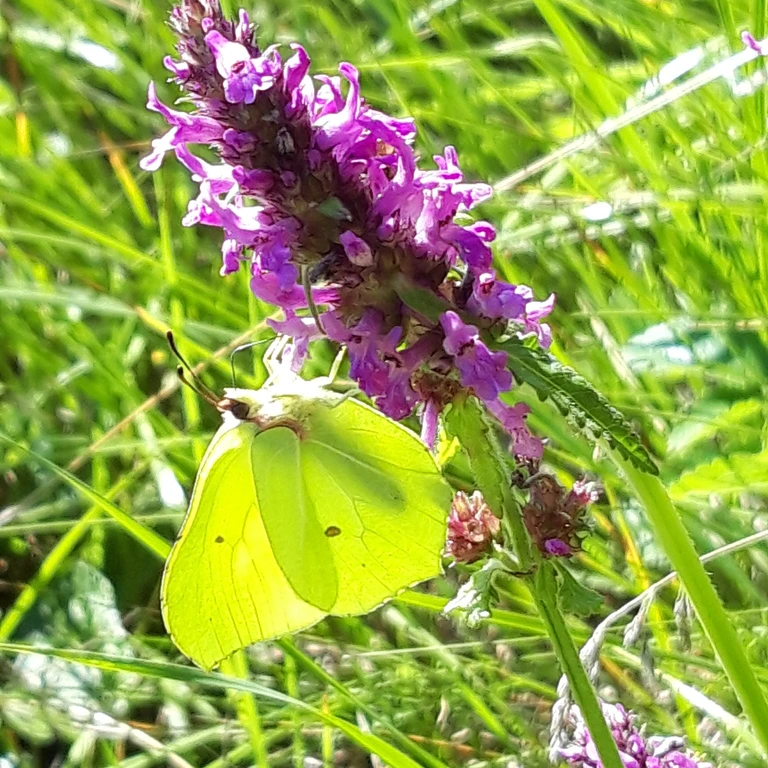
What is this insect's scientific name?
Gonepteryx rhamni
